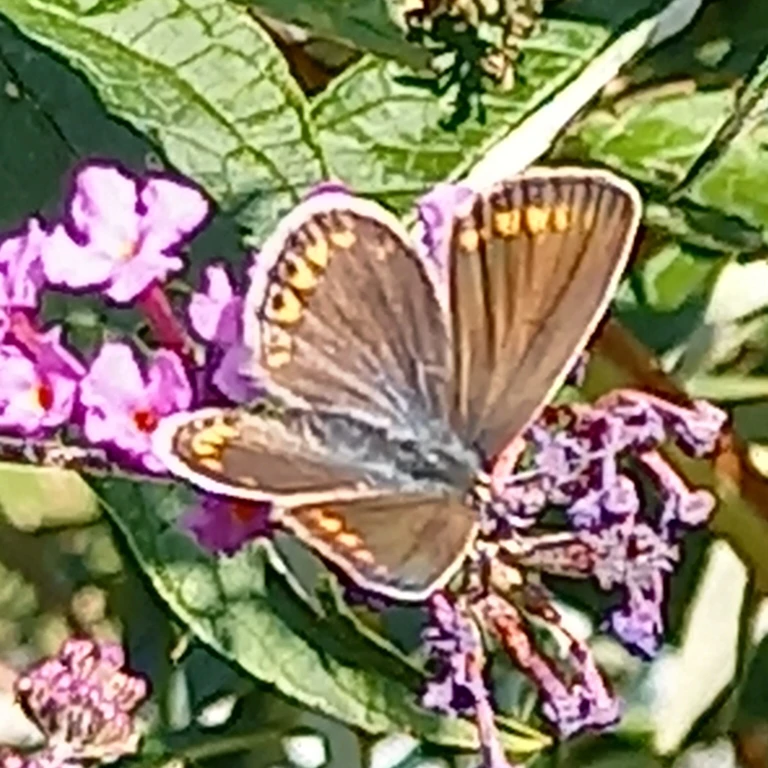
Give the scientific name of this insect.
Polyommatus icarus
